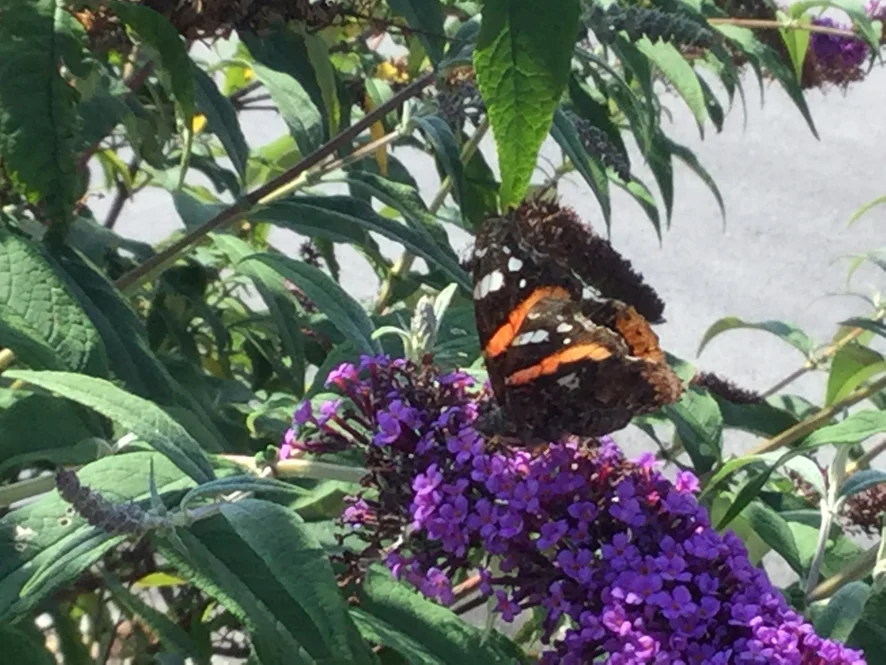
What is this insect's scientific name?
Vanessa atalanta
